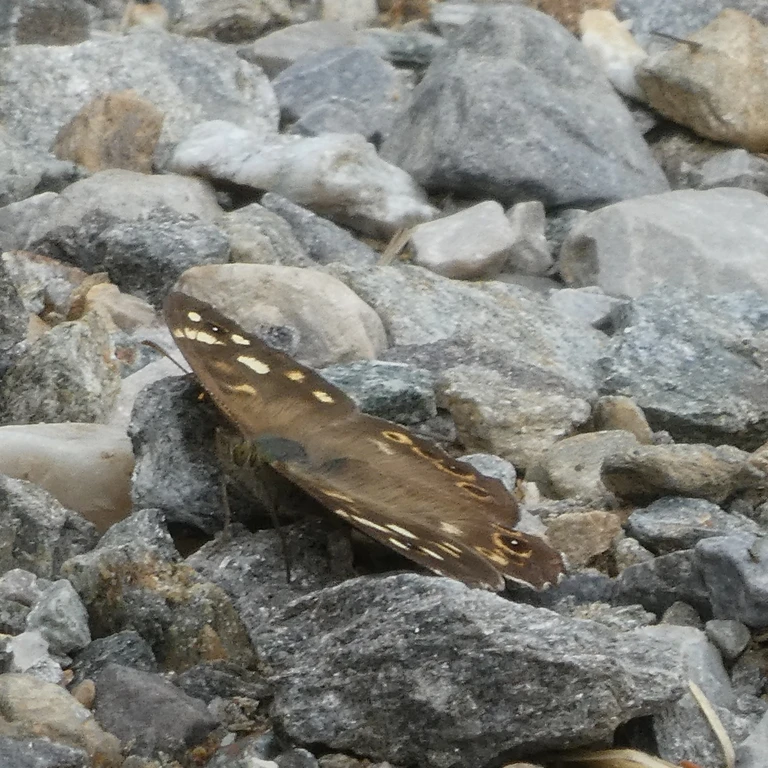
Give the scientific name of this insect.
Pararge aegeria
